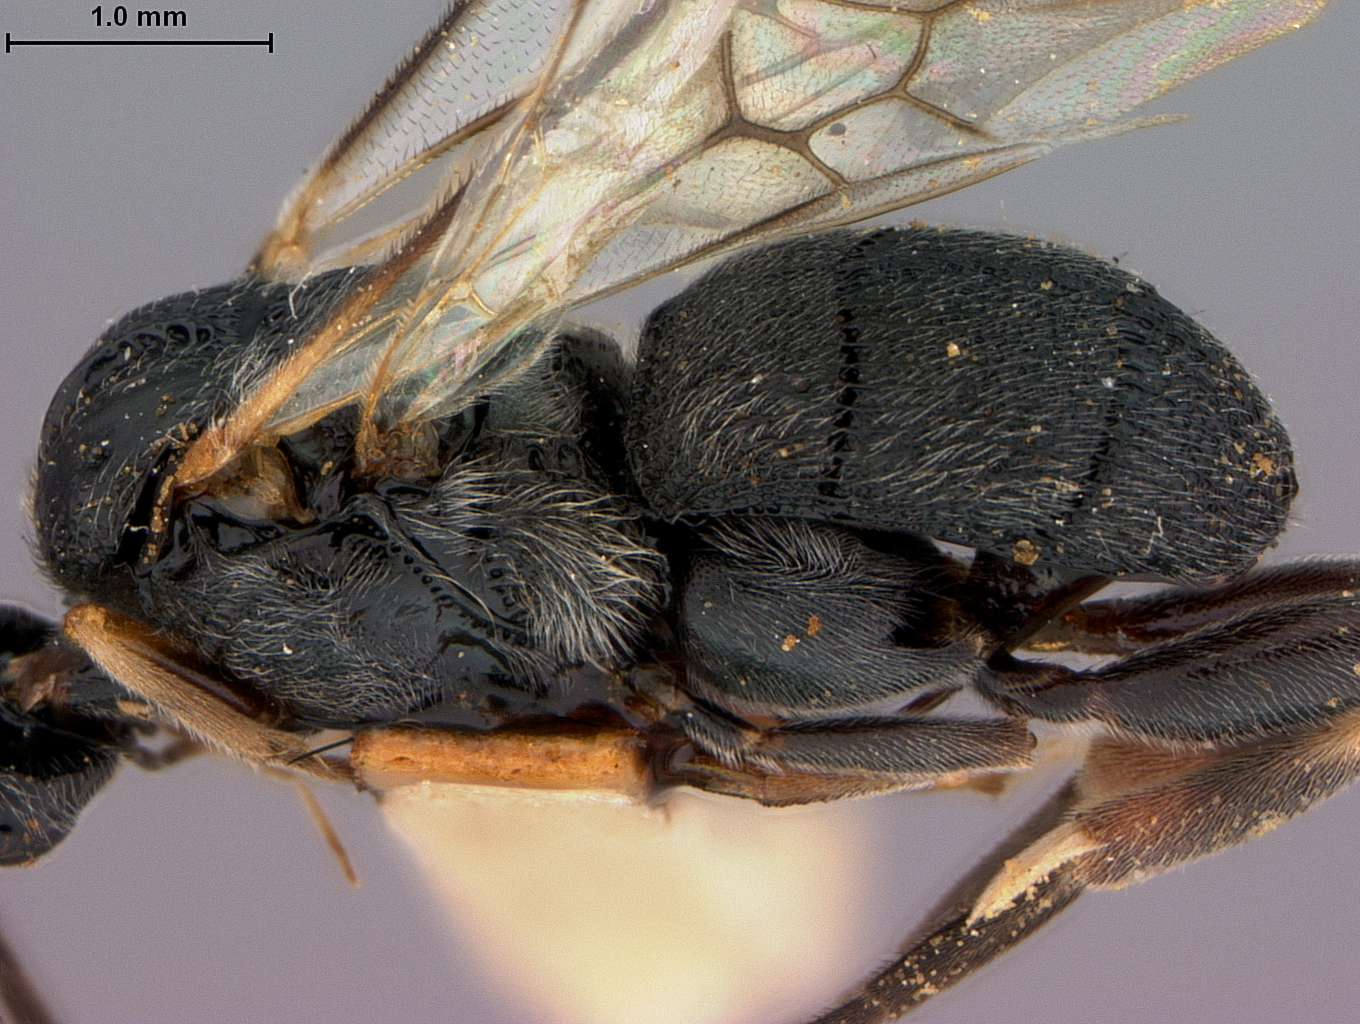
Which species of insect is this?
Odontofornicia moronis
